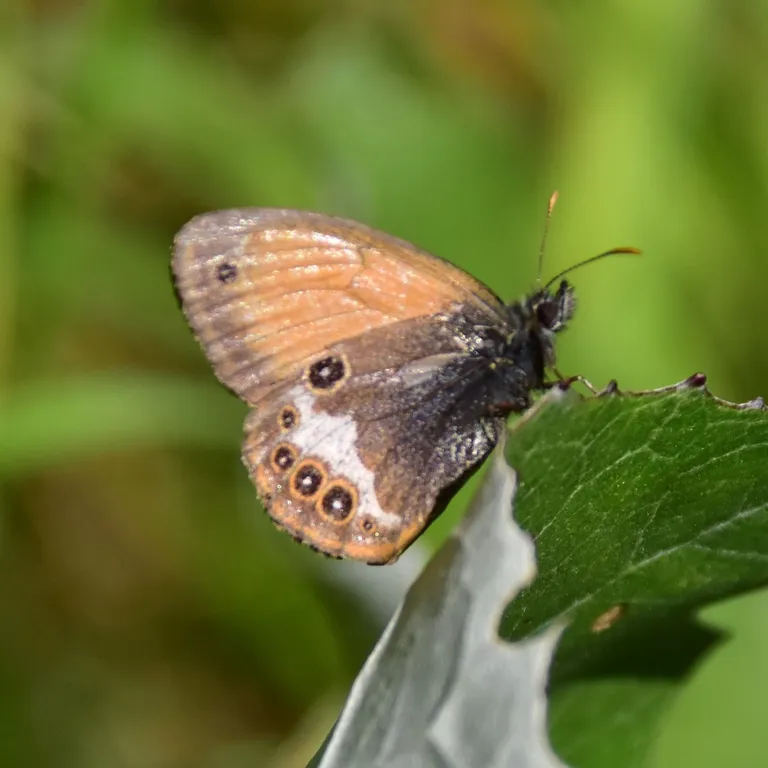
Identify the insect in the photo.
Coenonympha arcania
